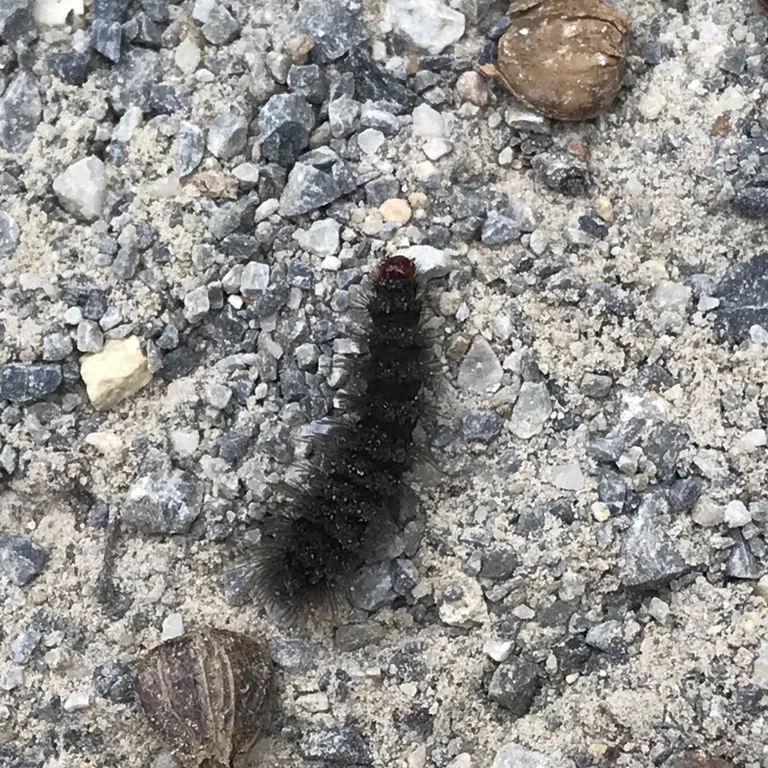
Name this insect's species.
Amata phegea
